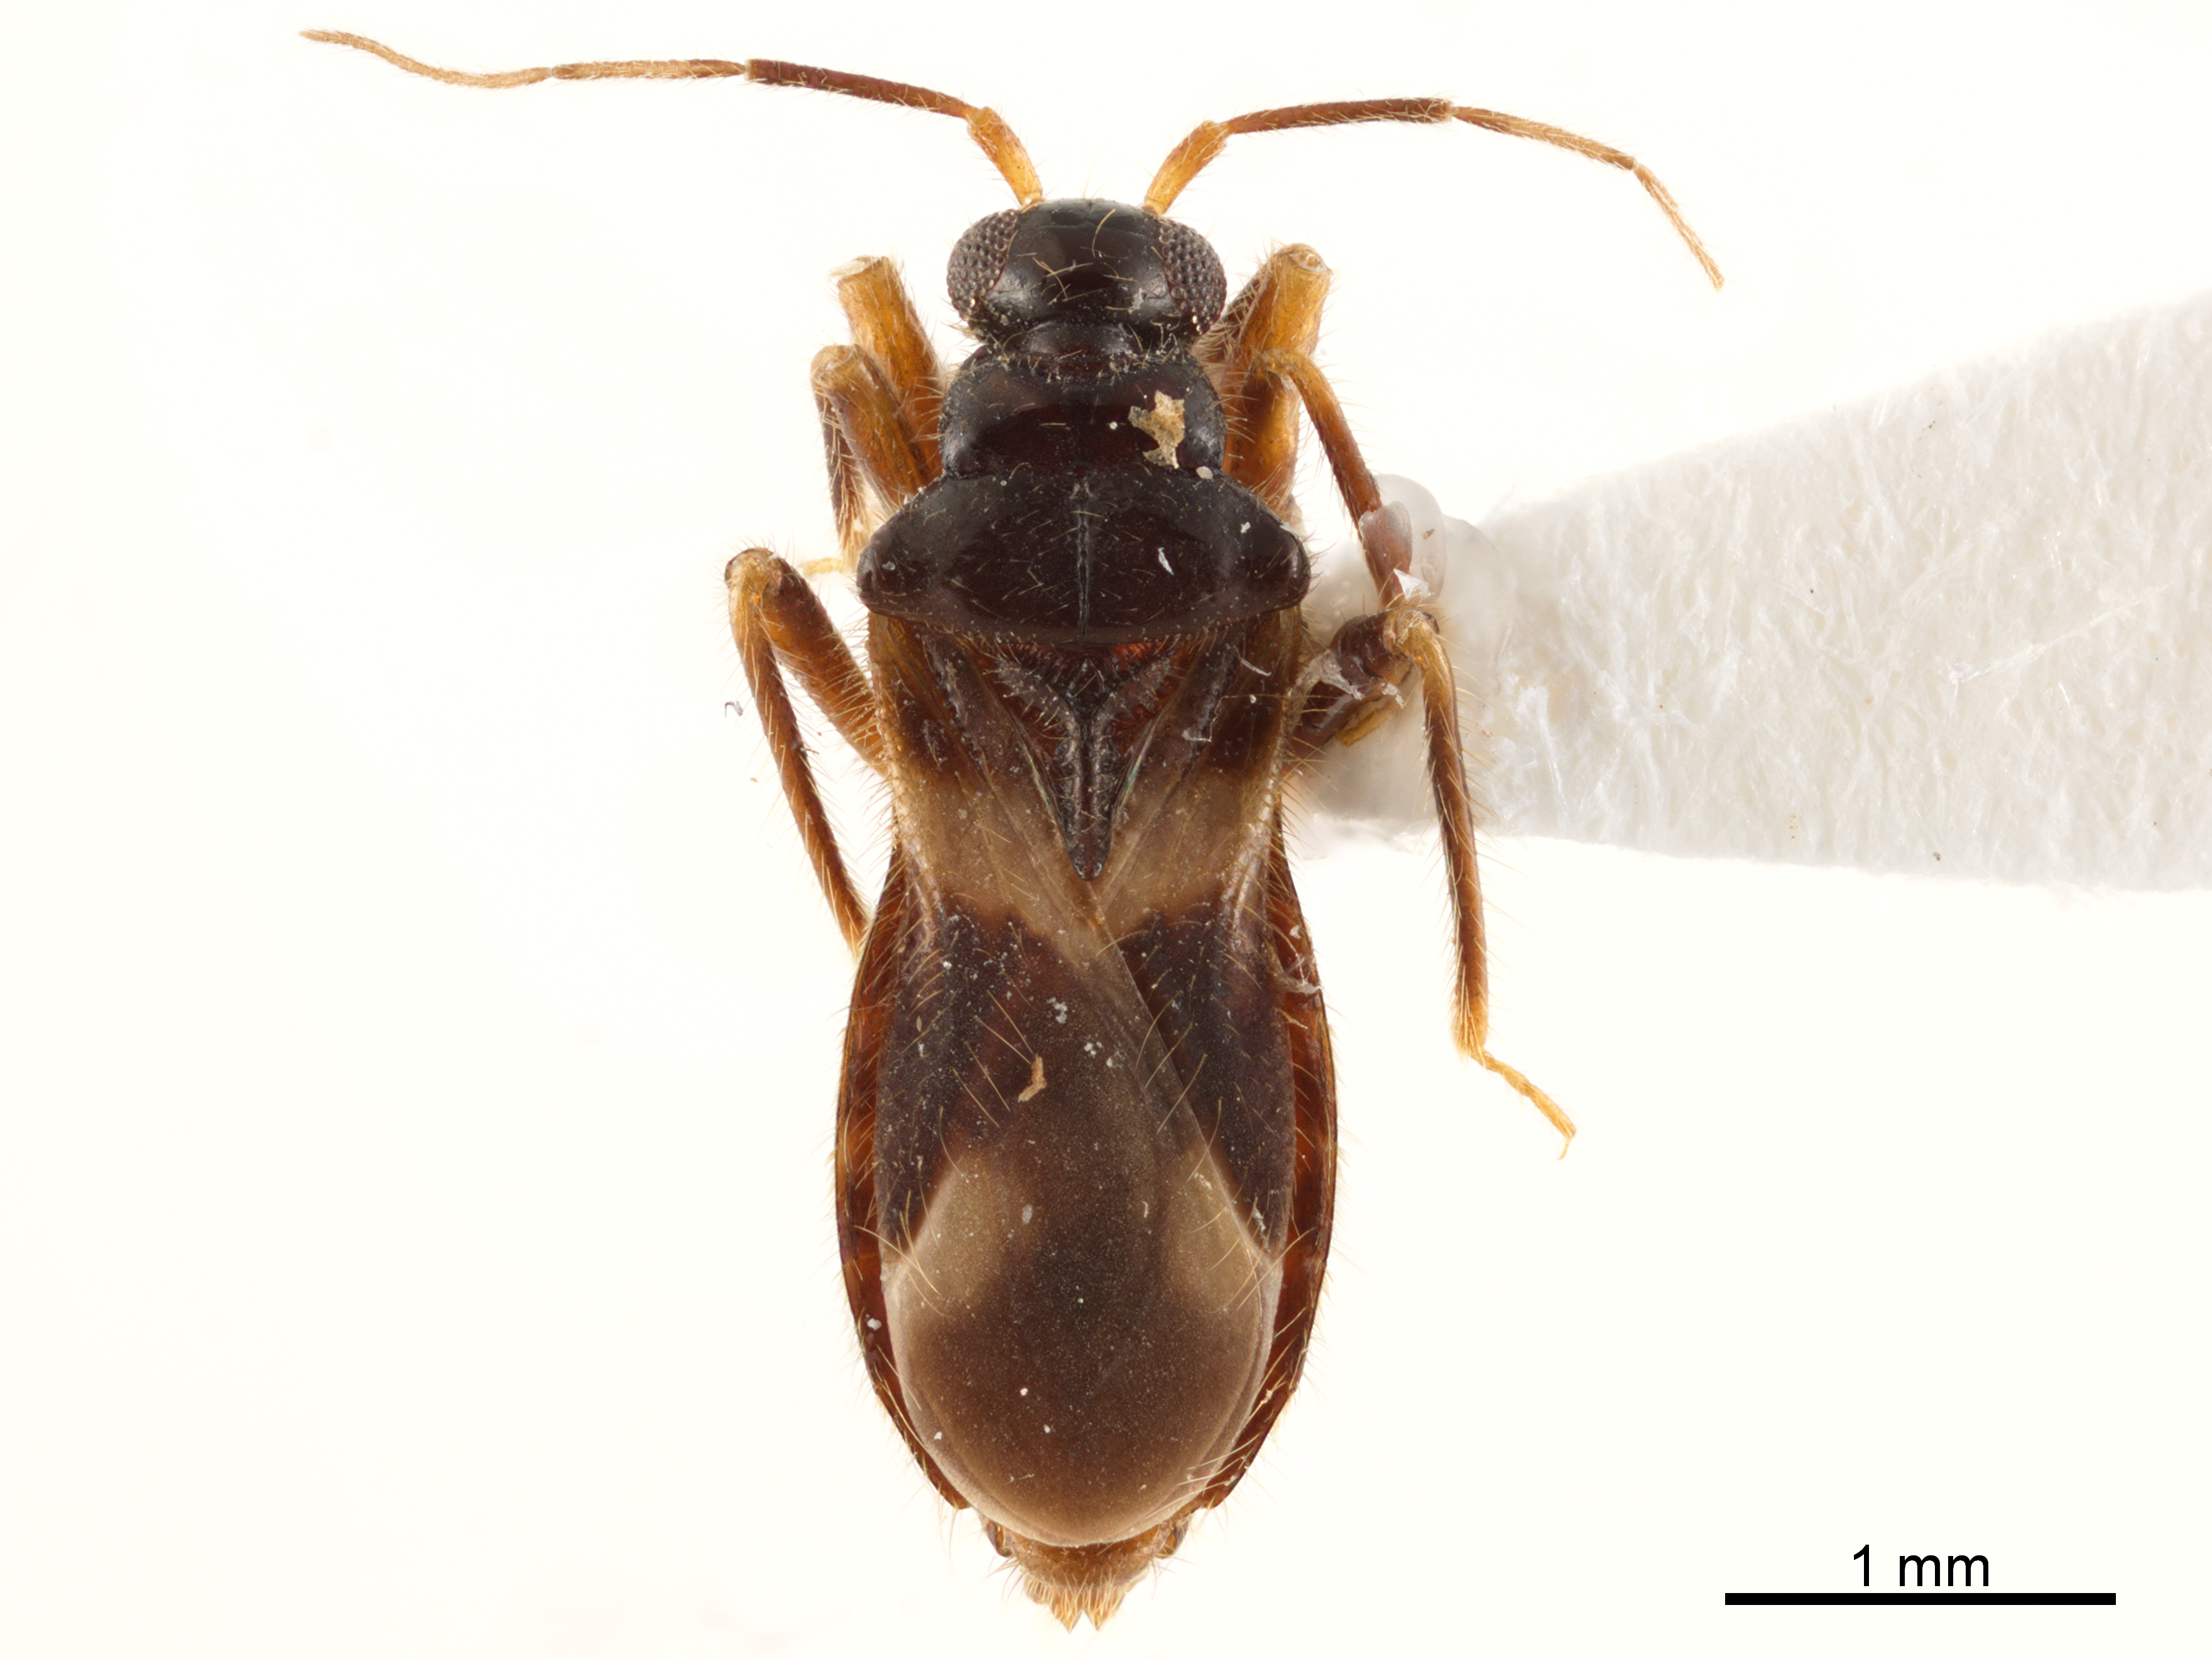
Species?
Chryxus mikrommatus
